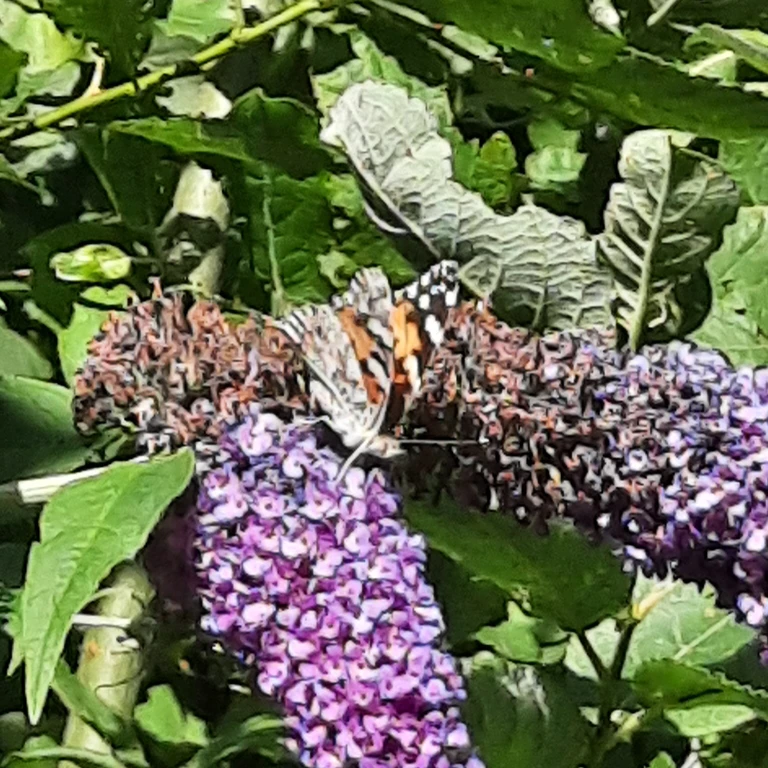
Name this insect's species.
Vanessa cardui
